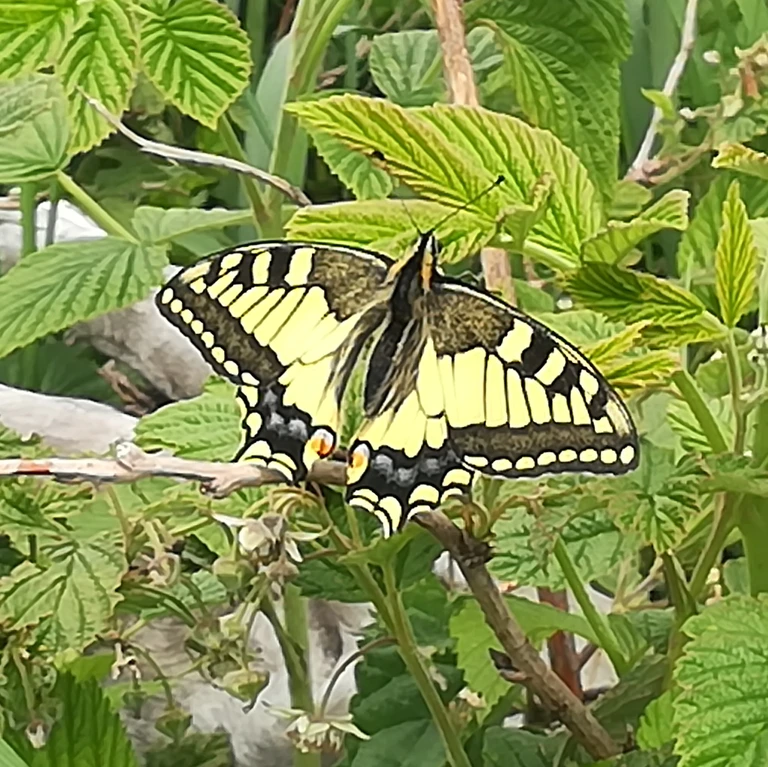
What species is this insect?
Papilio machaon
